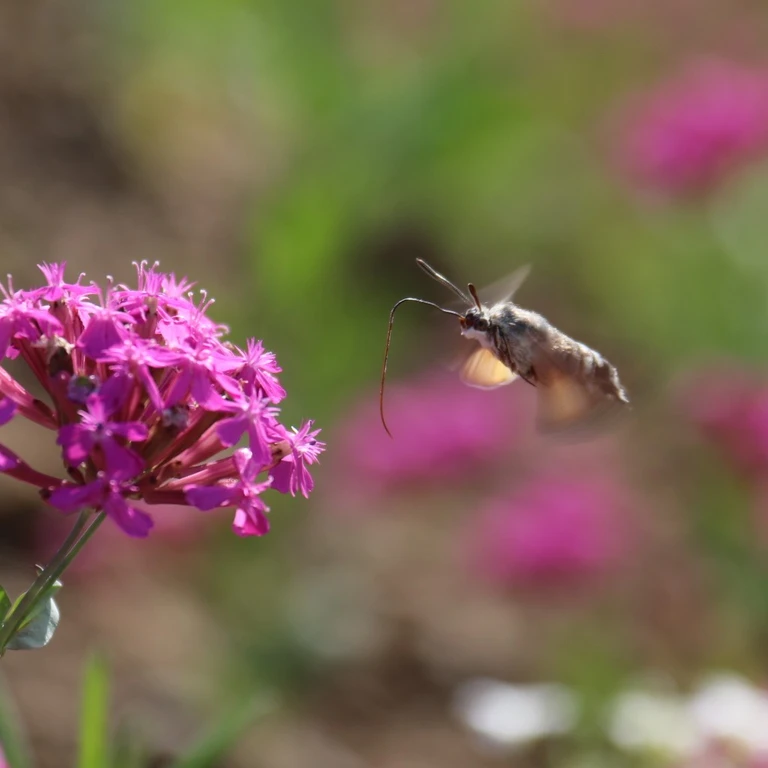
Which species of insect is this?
Macroglossum stellatarum
